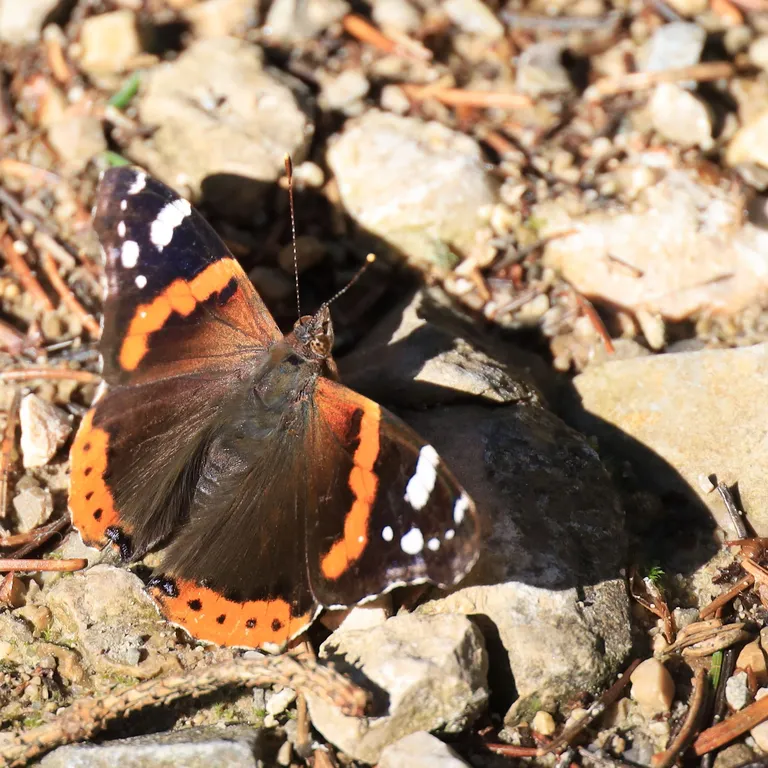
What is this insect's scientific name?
Vanessa atalanta
